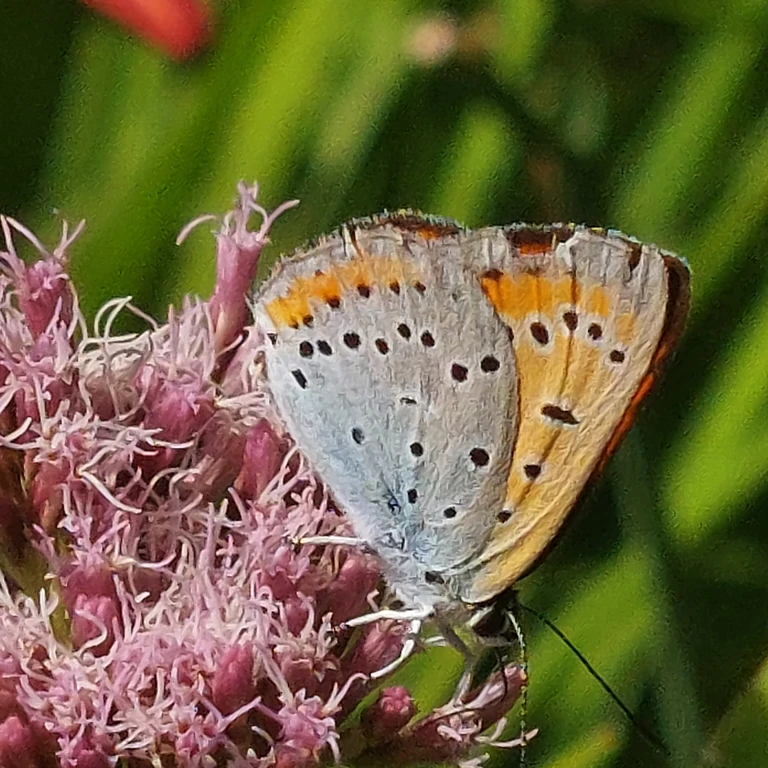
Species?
Lycaena dispar
